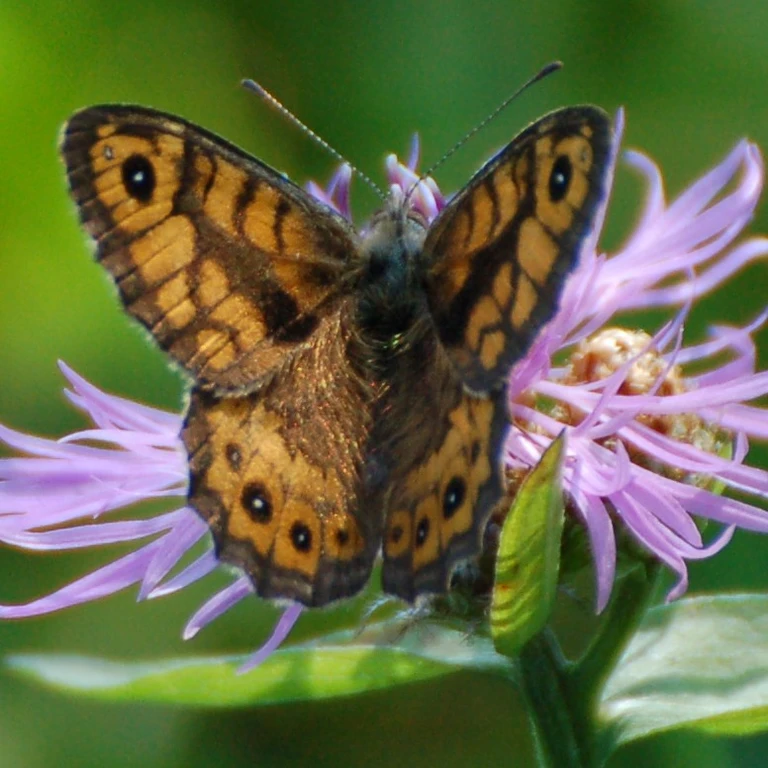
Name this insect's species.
Lasiommata megera (also Pararge megera)
